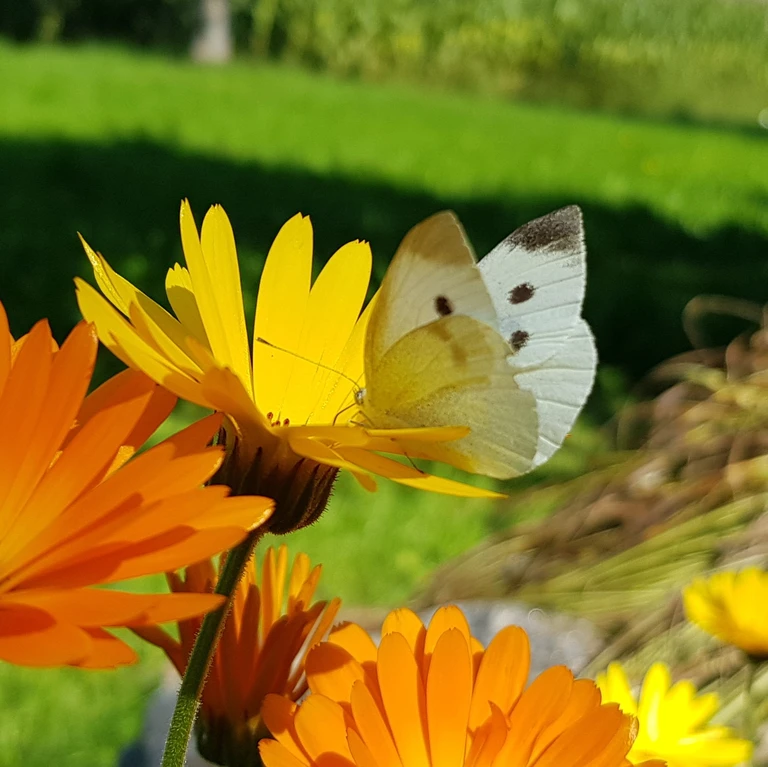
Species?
Pieris rapae
